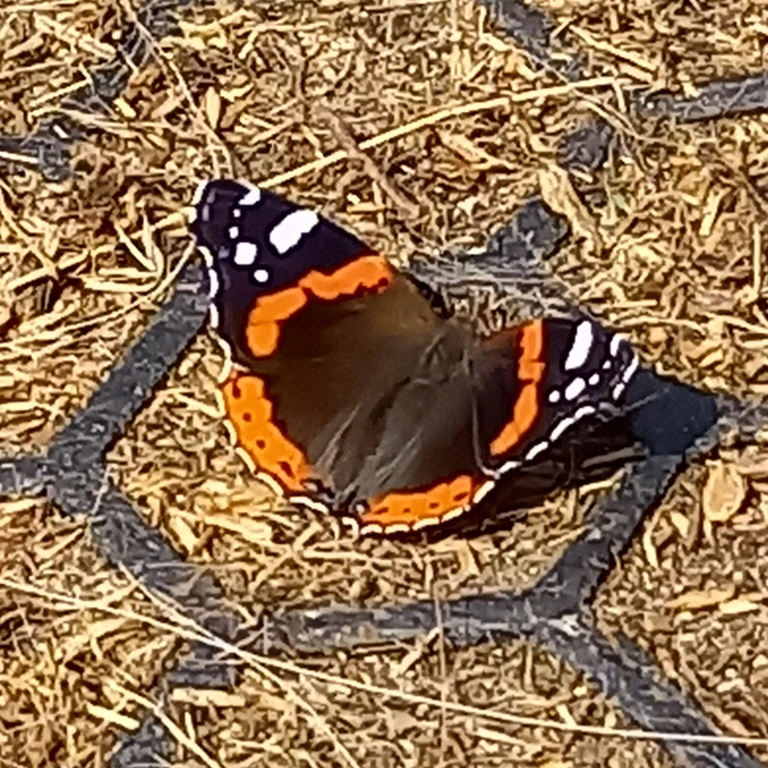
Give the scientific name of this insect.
Vanessa atalanta
